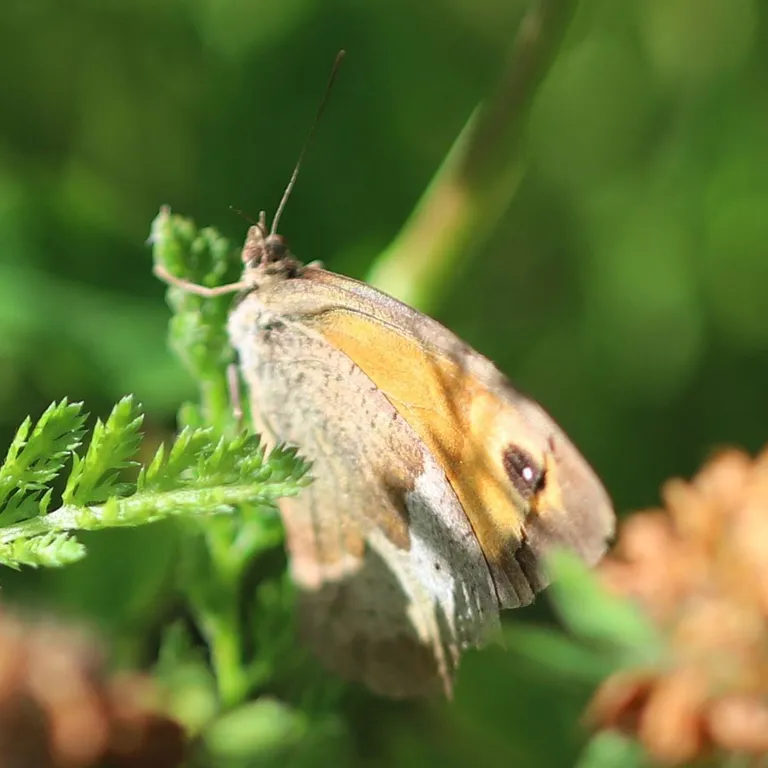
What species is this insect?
Maniola jurtina
